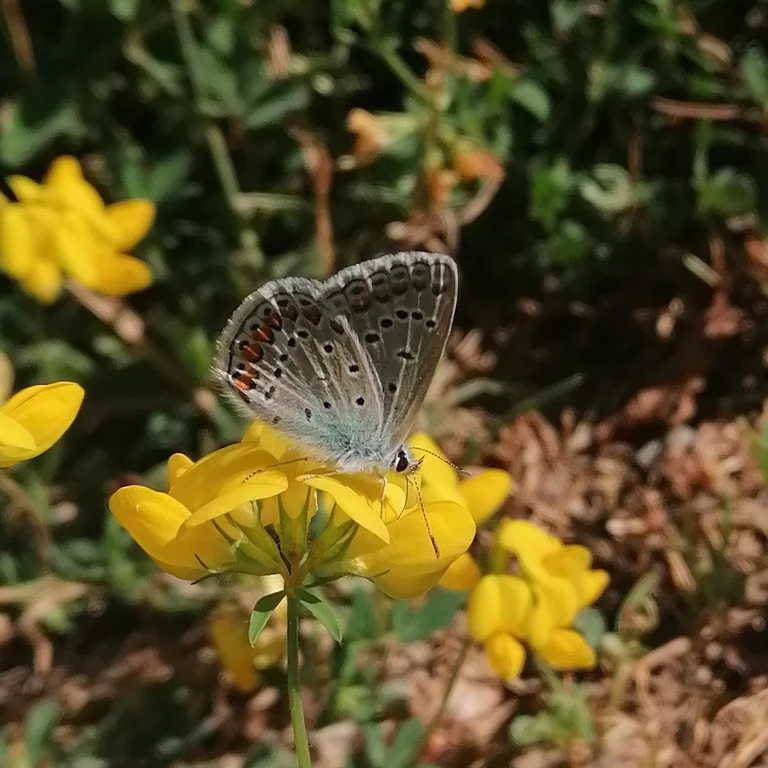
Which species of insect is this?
Polyommatus icarus
